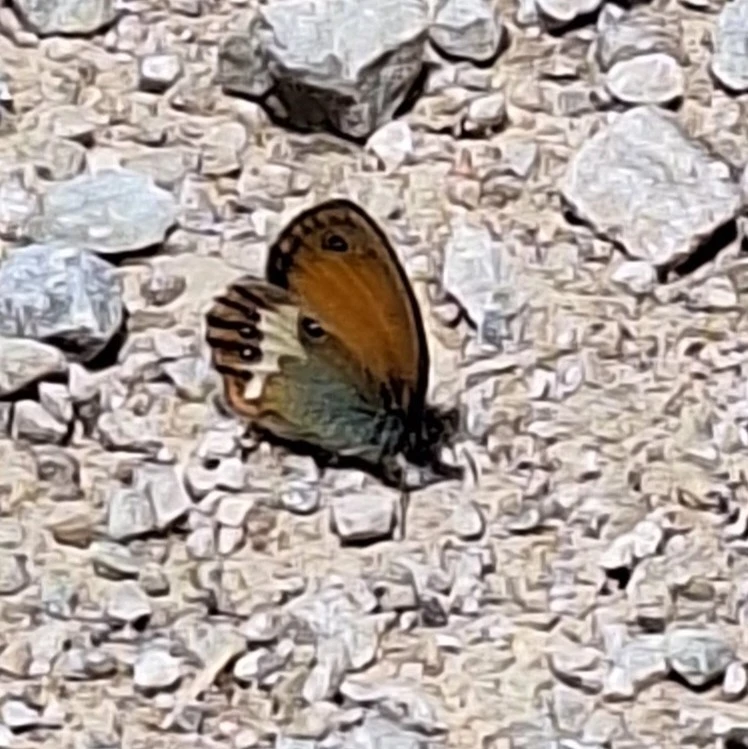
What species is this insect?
Coenonympha arcania
